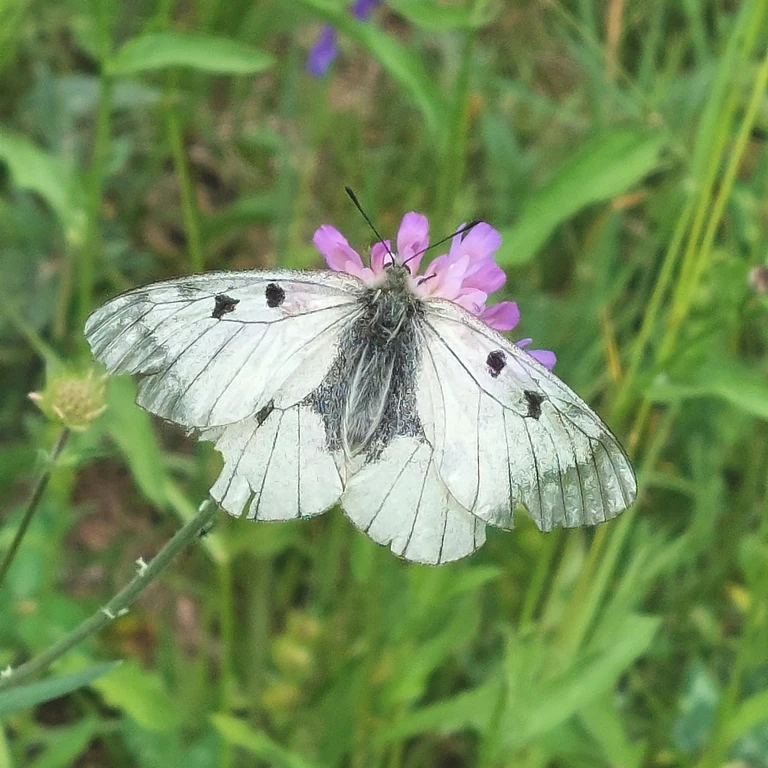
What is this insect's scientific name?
Parnassius mnemosyne
